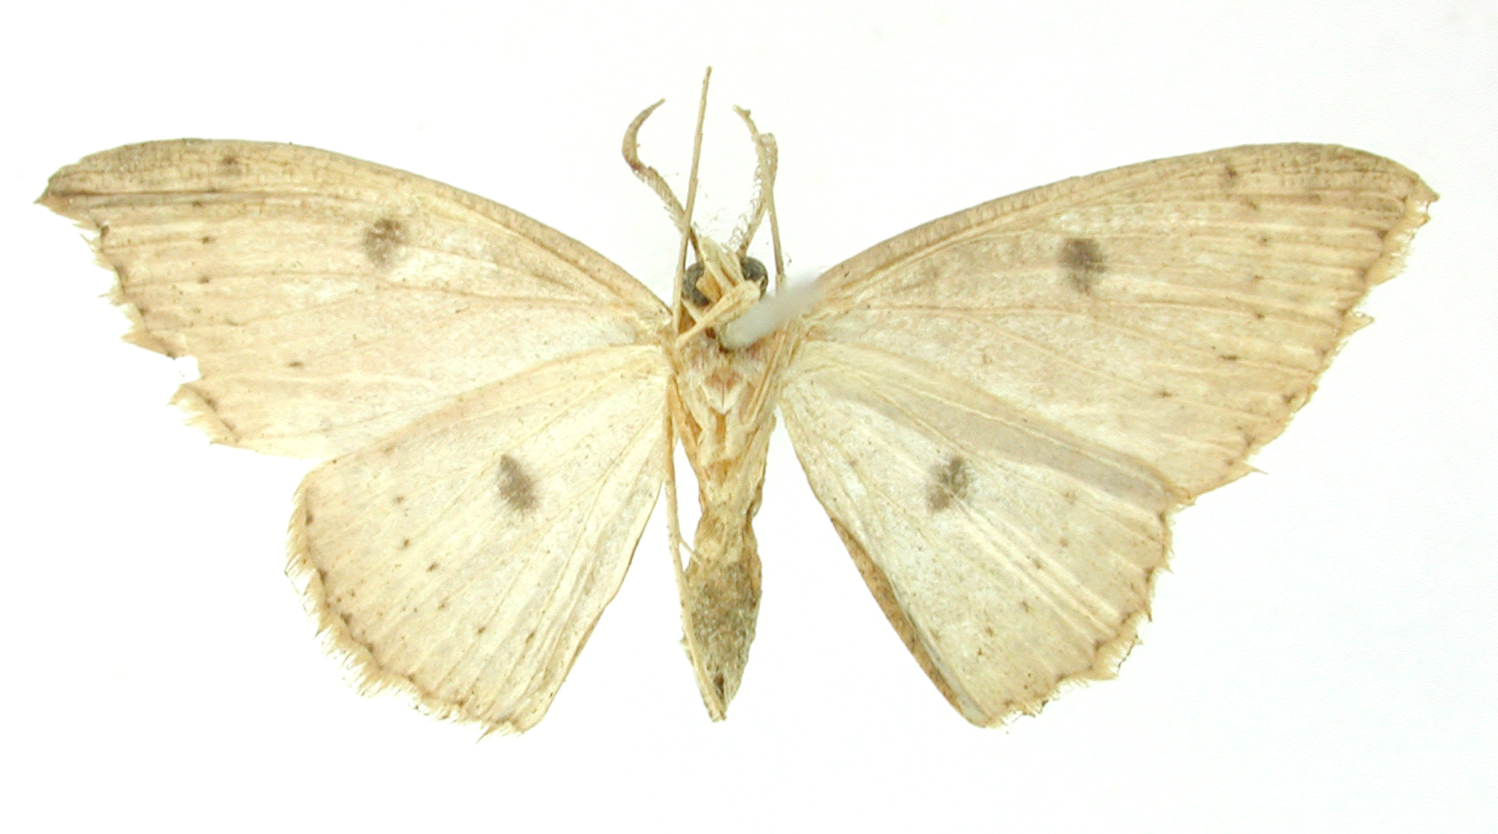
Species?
Ephyra aguzata
